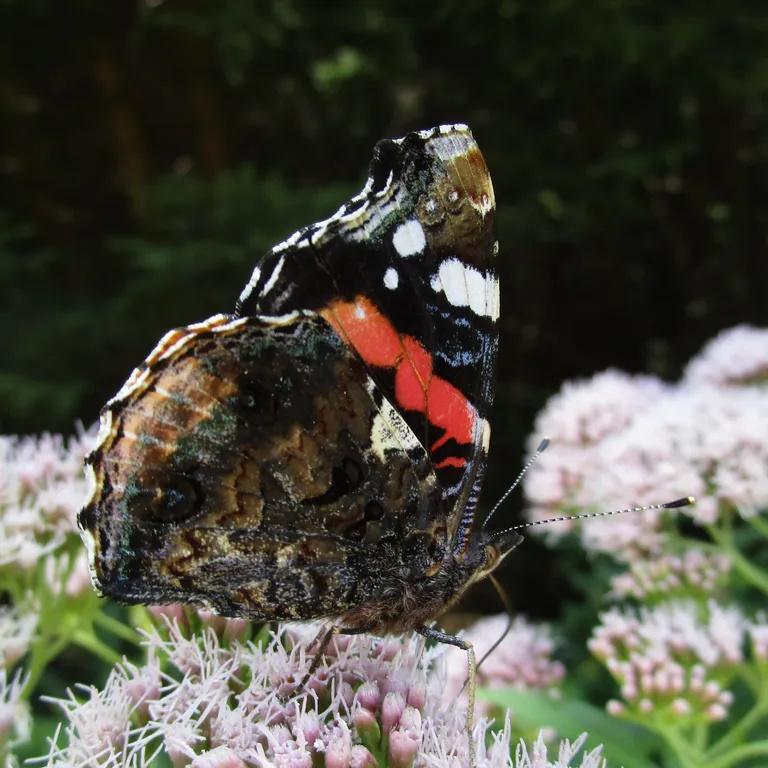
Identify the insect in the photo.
Vanessa atalanta
